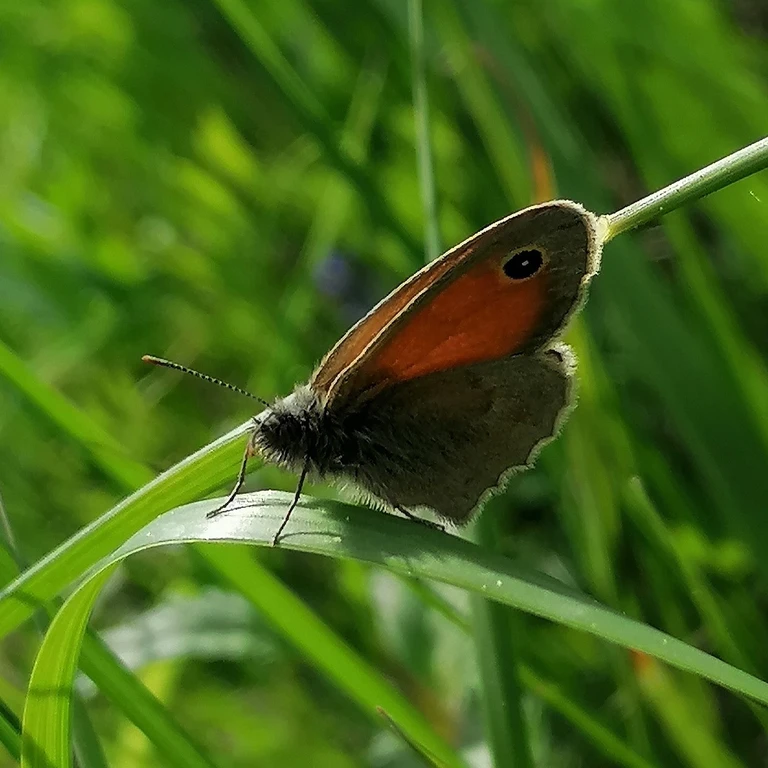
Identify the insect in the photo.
Coenonympha pamphilus
